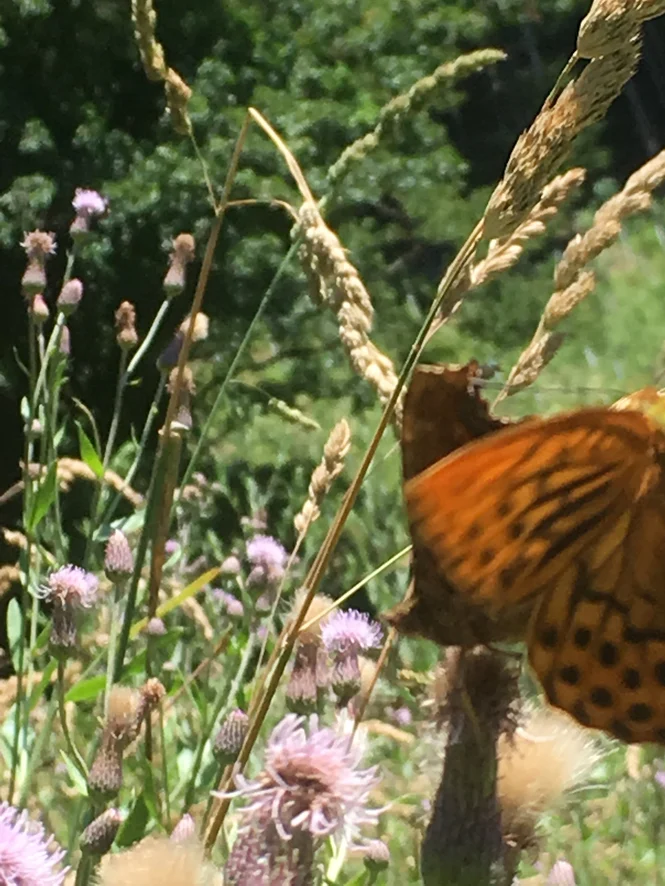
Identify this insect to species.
Argynnis paphia
